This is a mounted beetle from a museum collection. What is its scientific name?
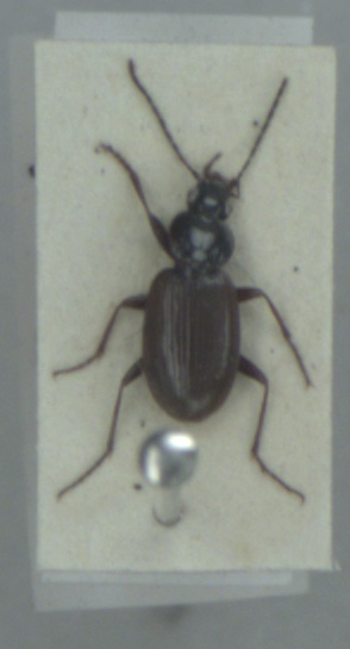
Agonum fuliginosum
